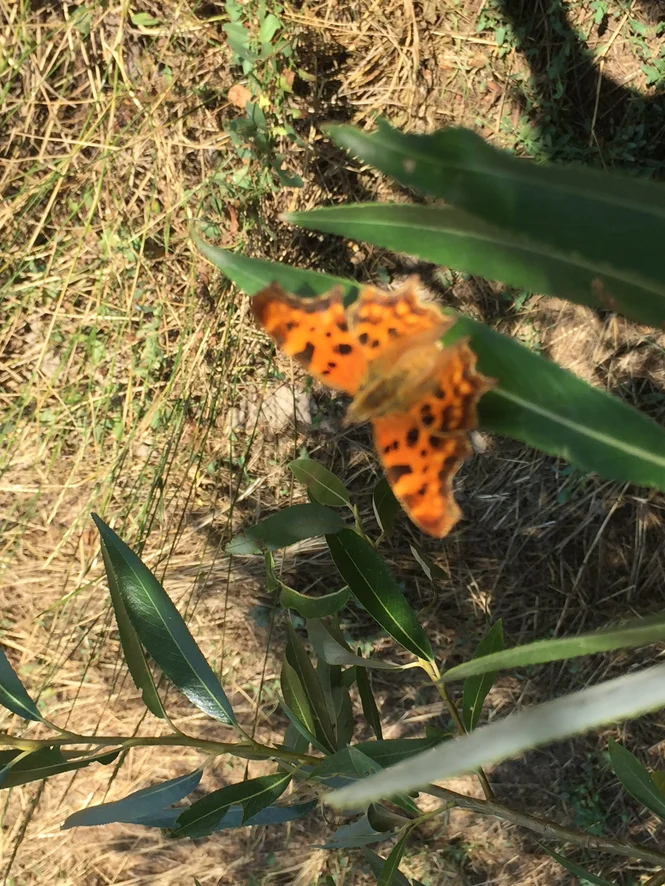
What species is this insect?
Polygonia c-album
